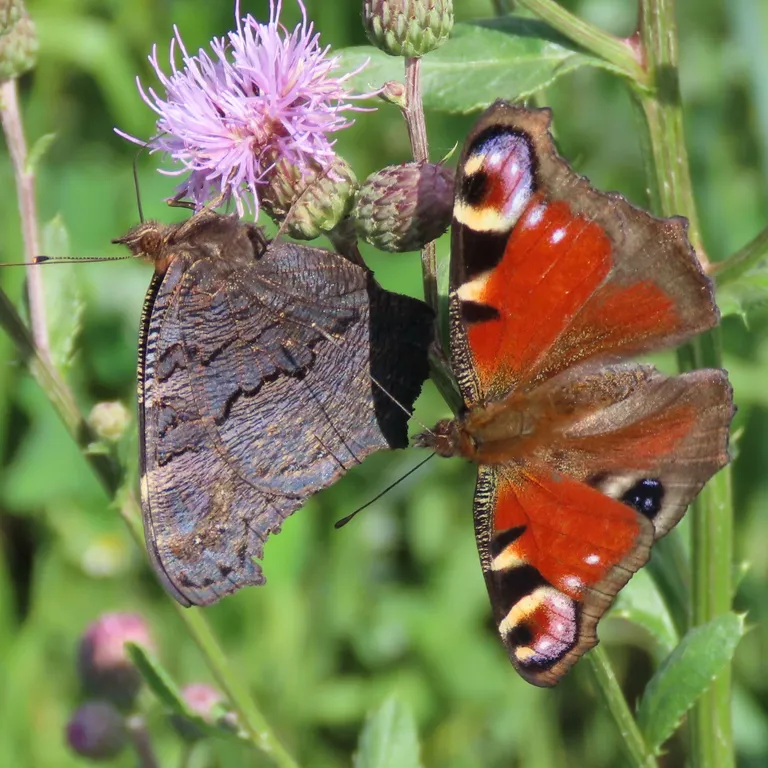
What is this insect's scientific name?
Aglais io
